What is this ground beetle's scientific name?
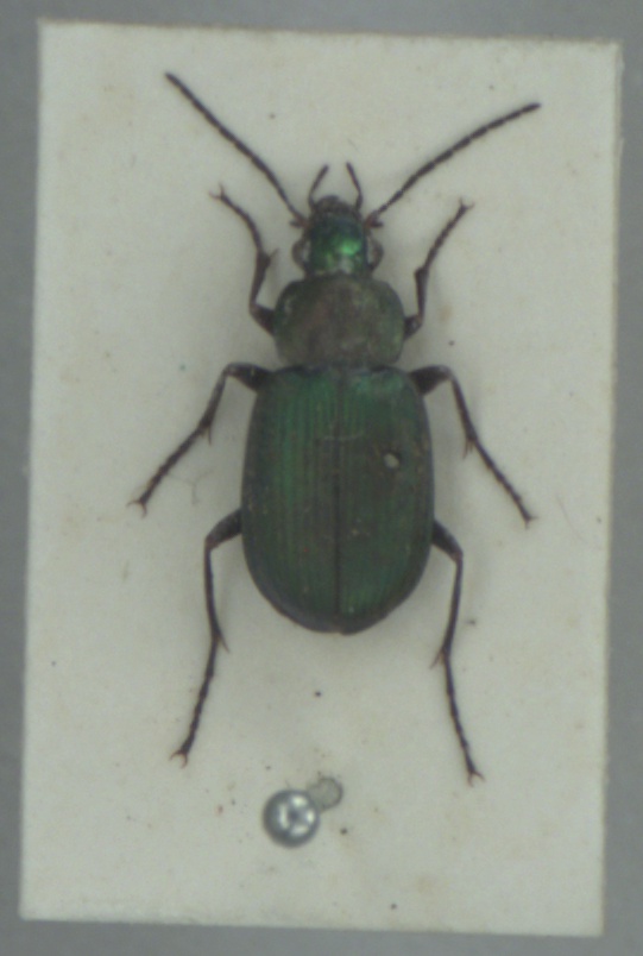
Chlaenius nigricornis
